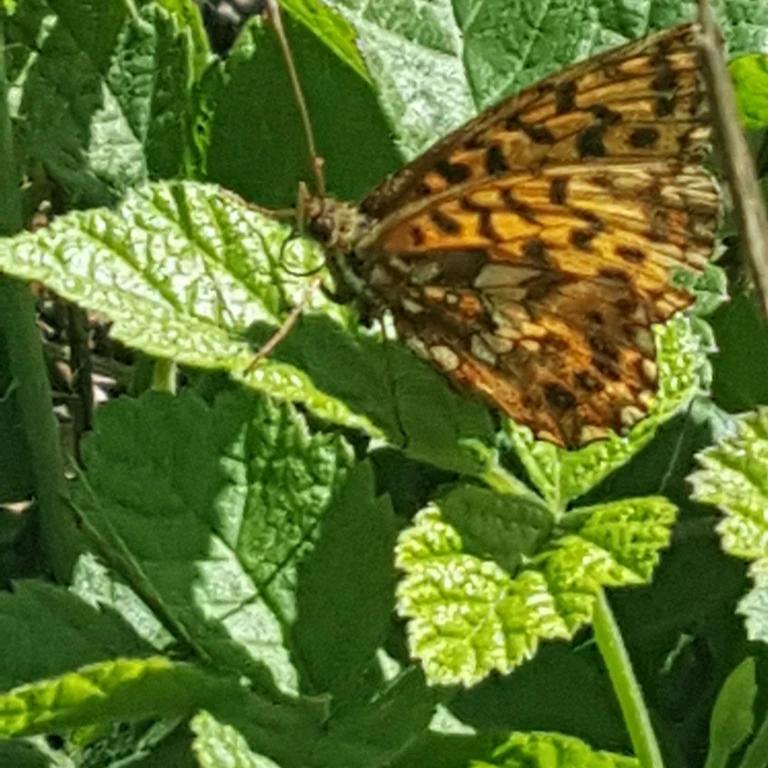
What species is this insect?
Boloria dia
